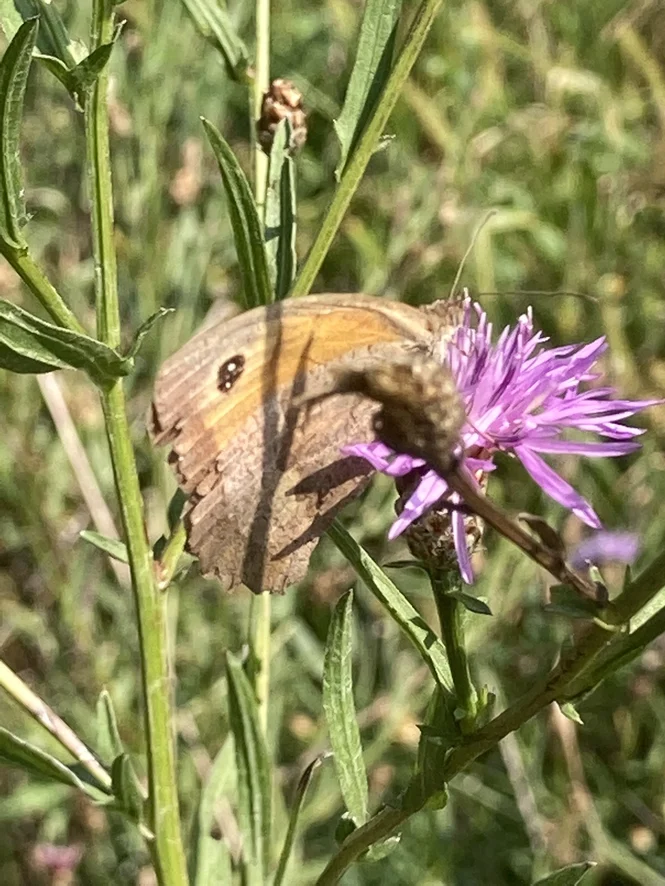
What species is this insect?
Maniola jurtina
